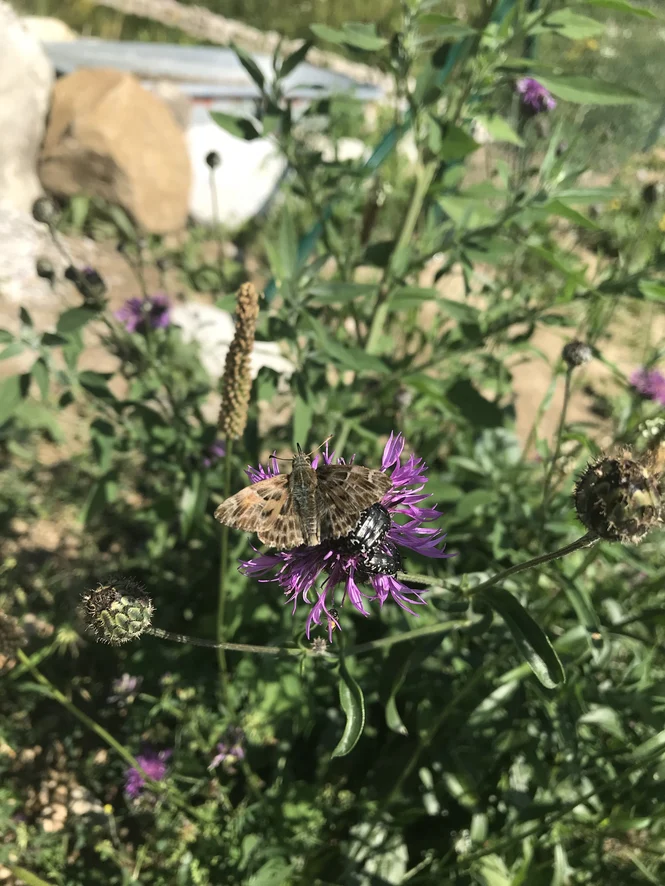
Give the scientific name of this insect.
Carcharodus alceae
